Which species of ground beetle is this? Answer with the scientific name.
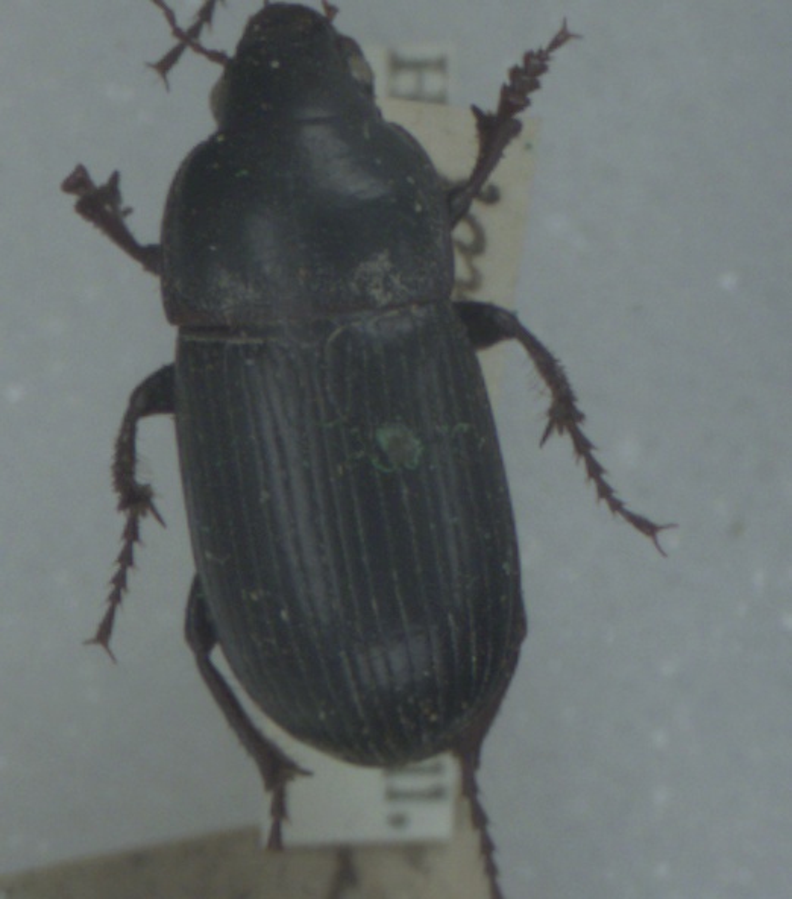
Zabrus tenebrioides
